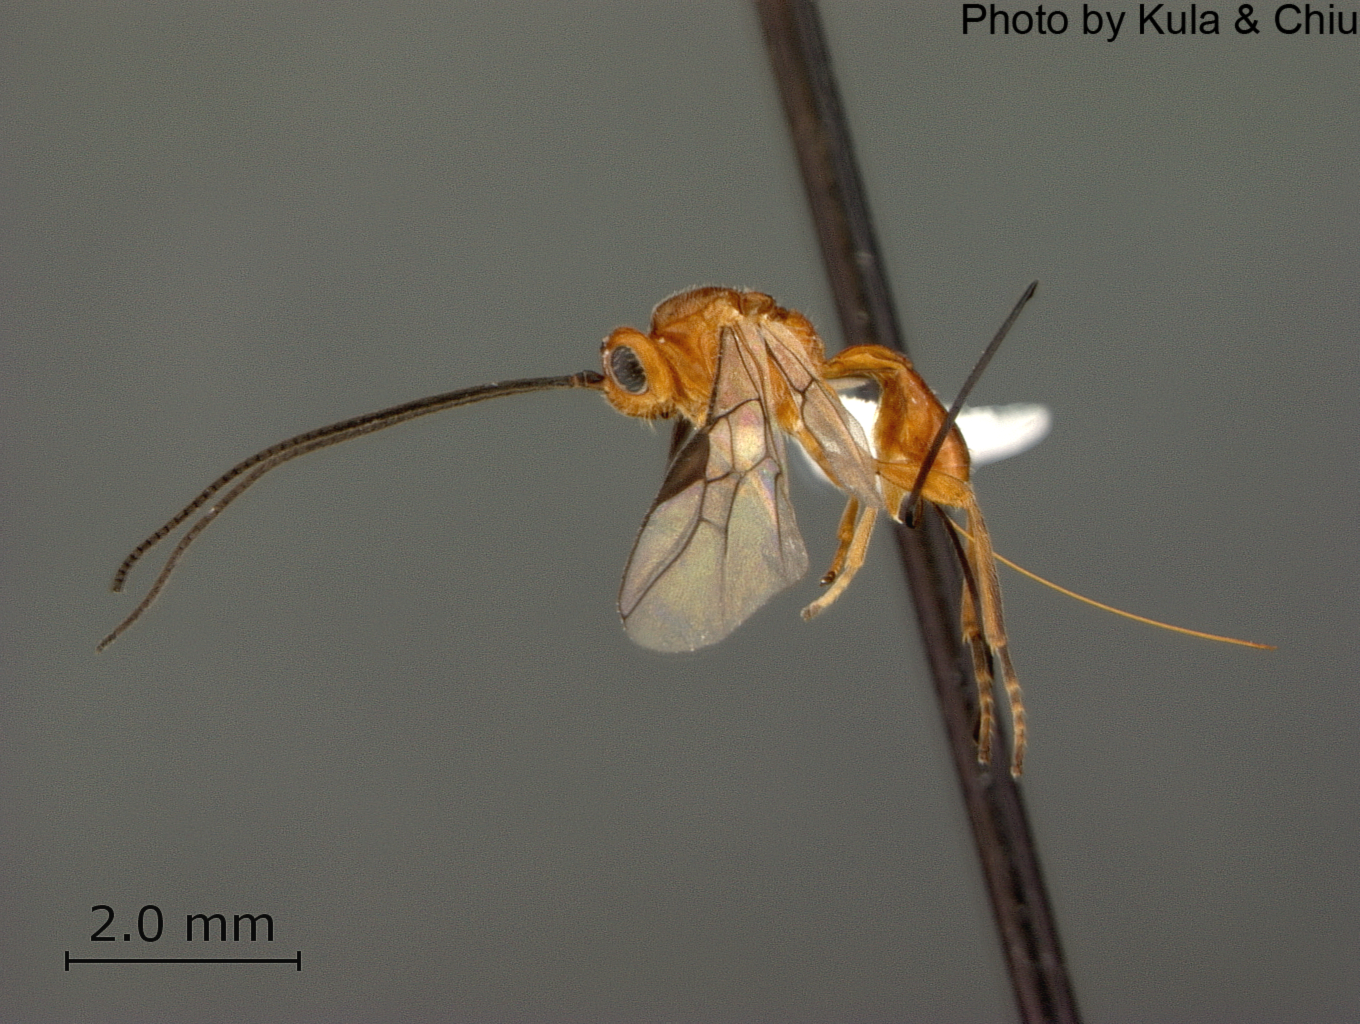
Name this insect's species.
Biosteres sublaevis
